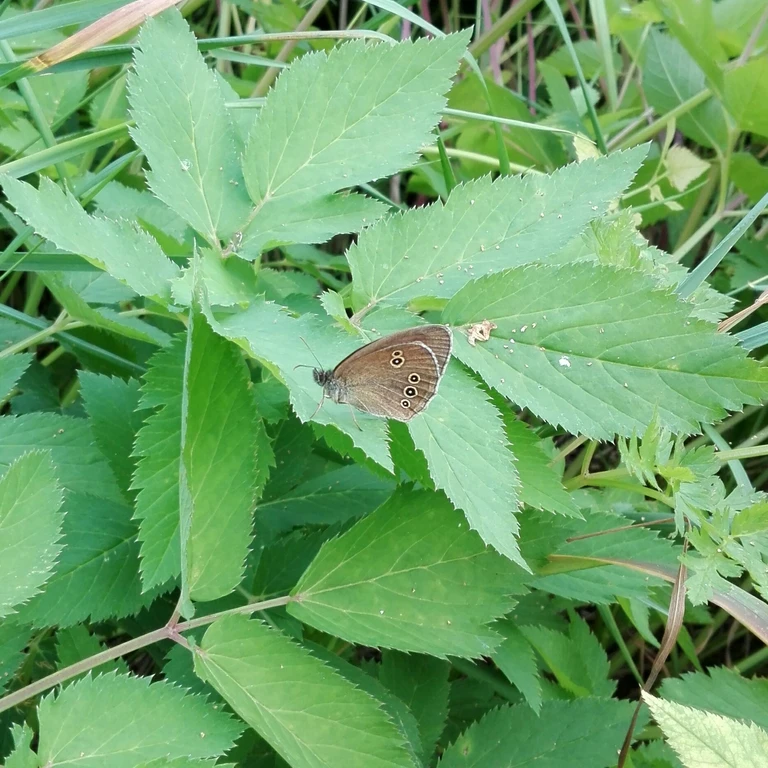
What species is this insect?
Aphantopus hyperantus
